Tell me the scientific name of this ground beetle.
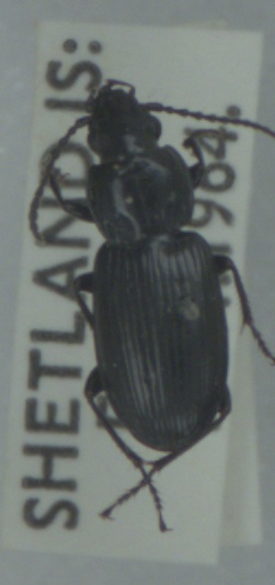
Pterostichus nigrita
